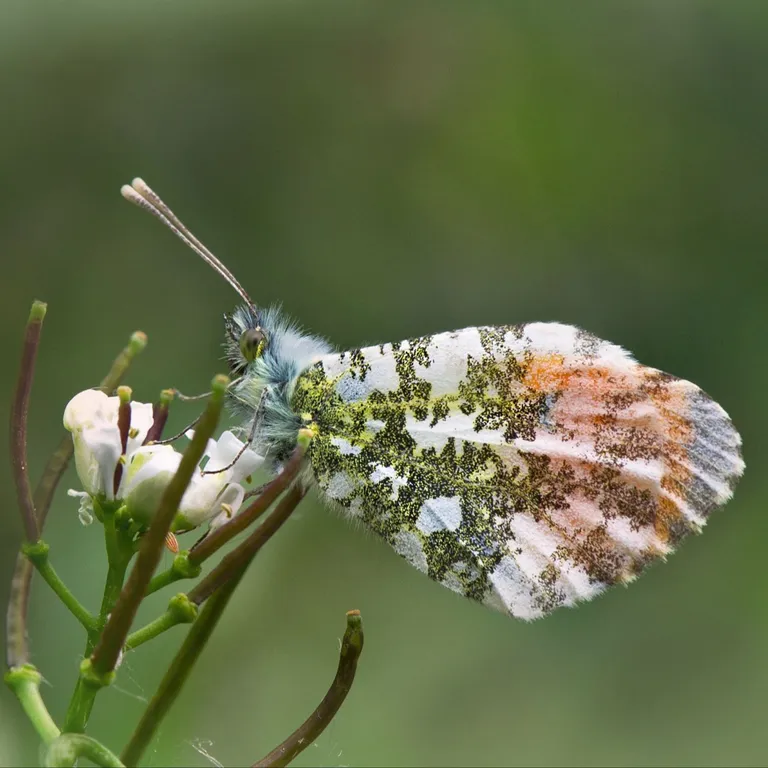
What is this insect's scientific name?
Anthocharis cardamines
